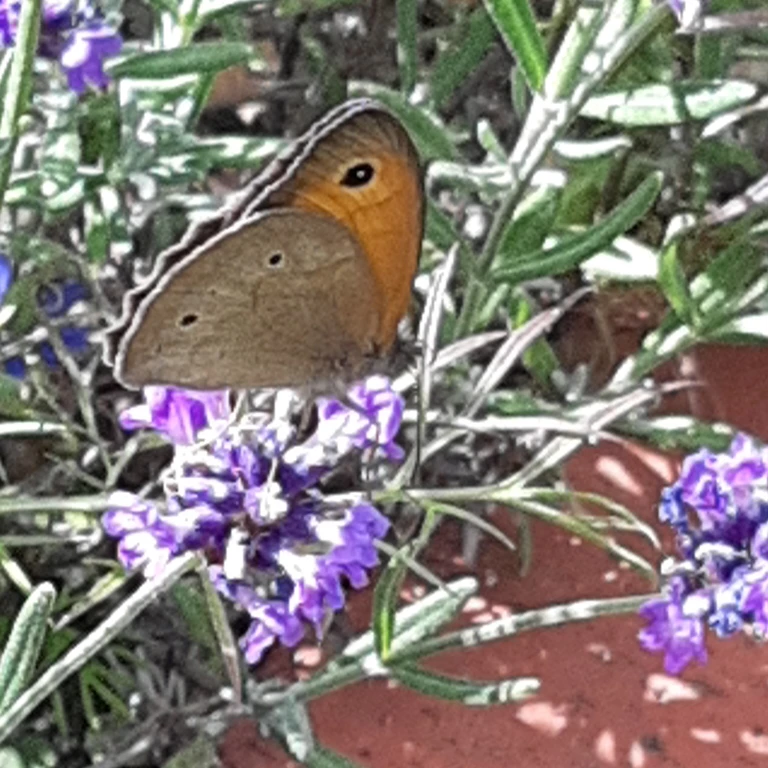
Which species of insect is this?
Maniola jurtina
